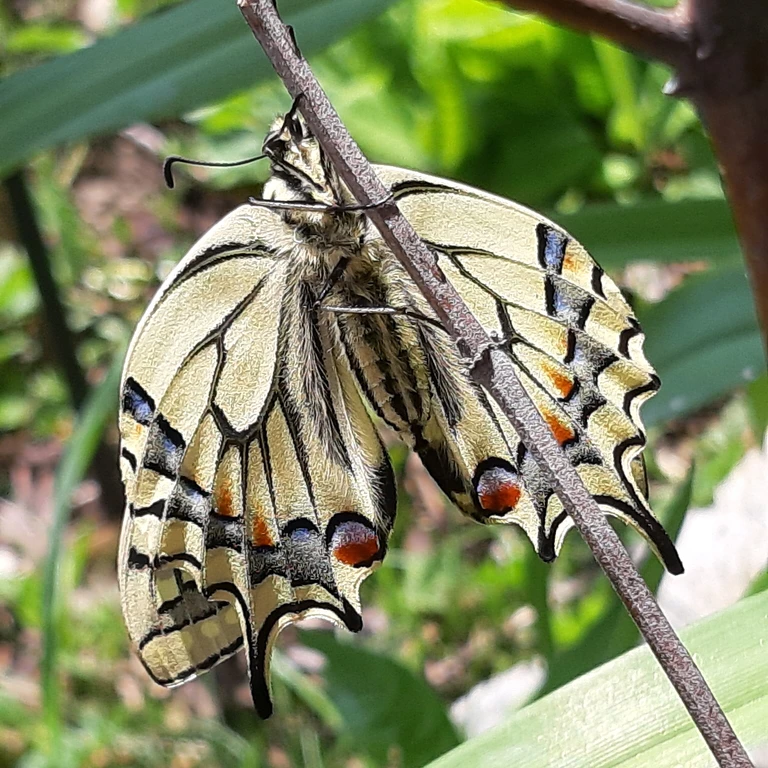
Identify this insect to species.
Papilio machaon
